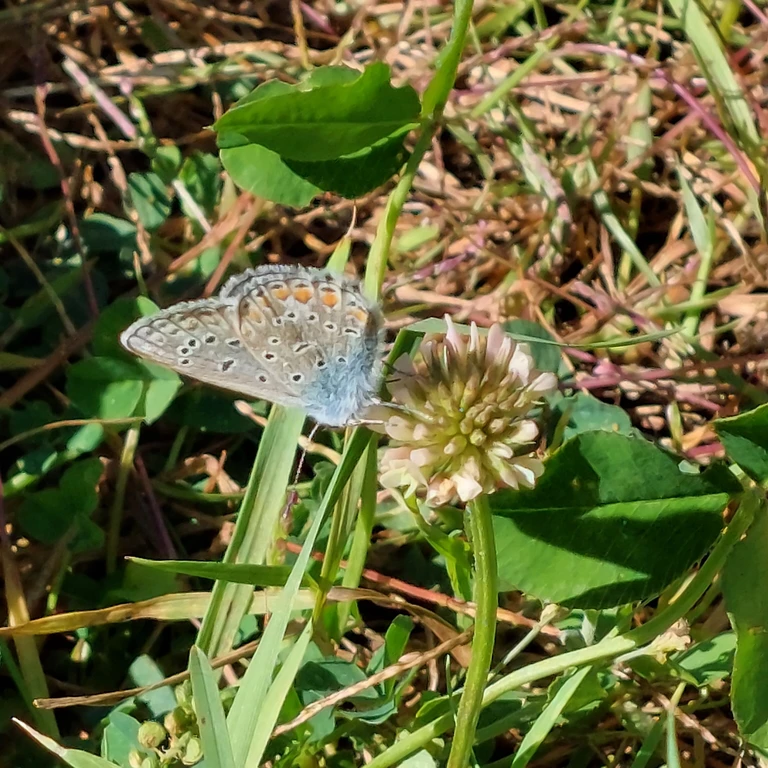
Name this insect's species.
Polyommatus icarus
